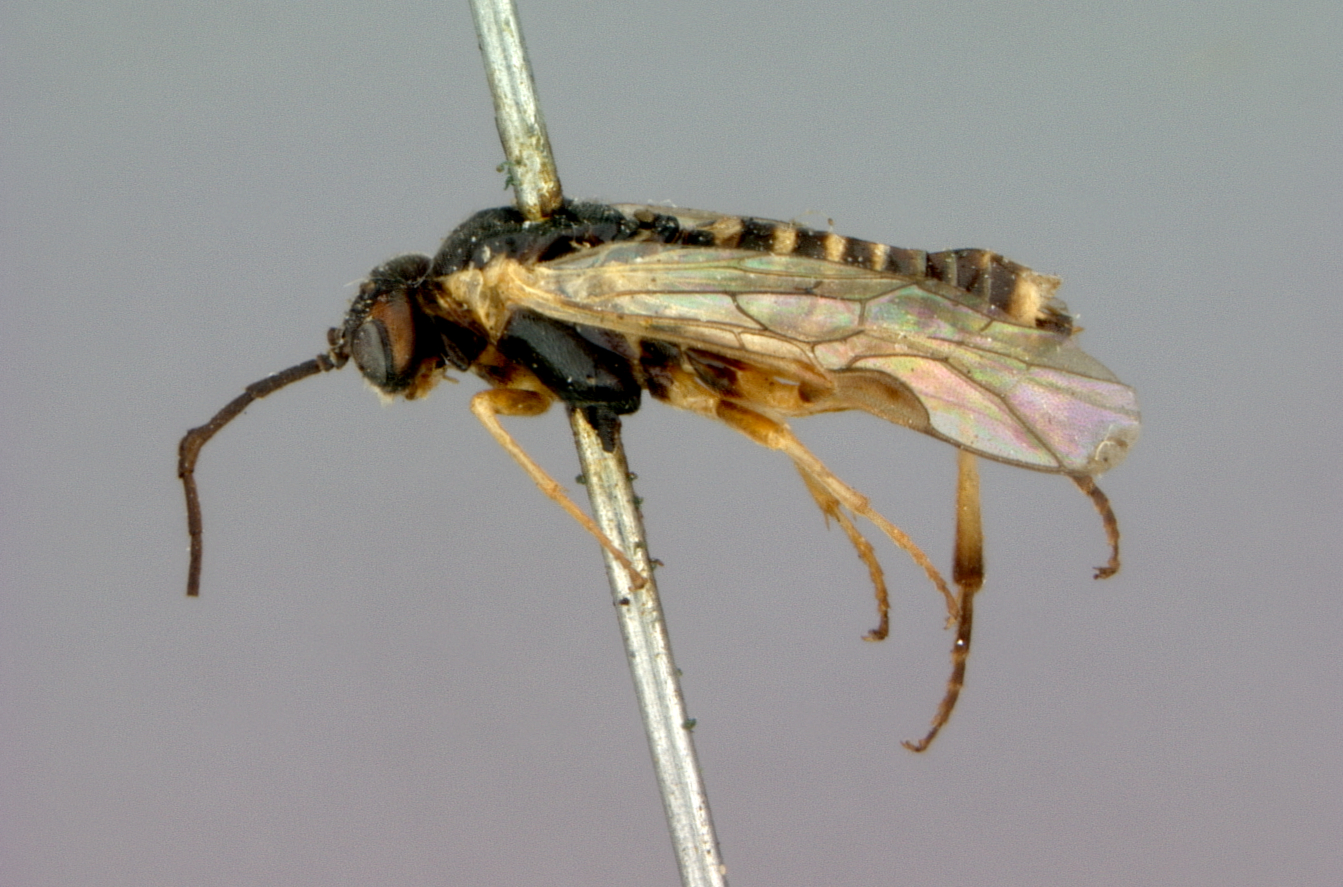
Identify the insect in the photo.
Pachynematus clypeatus
